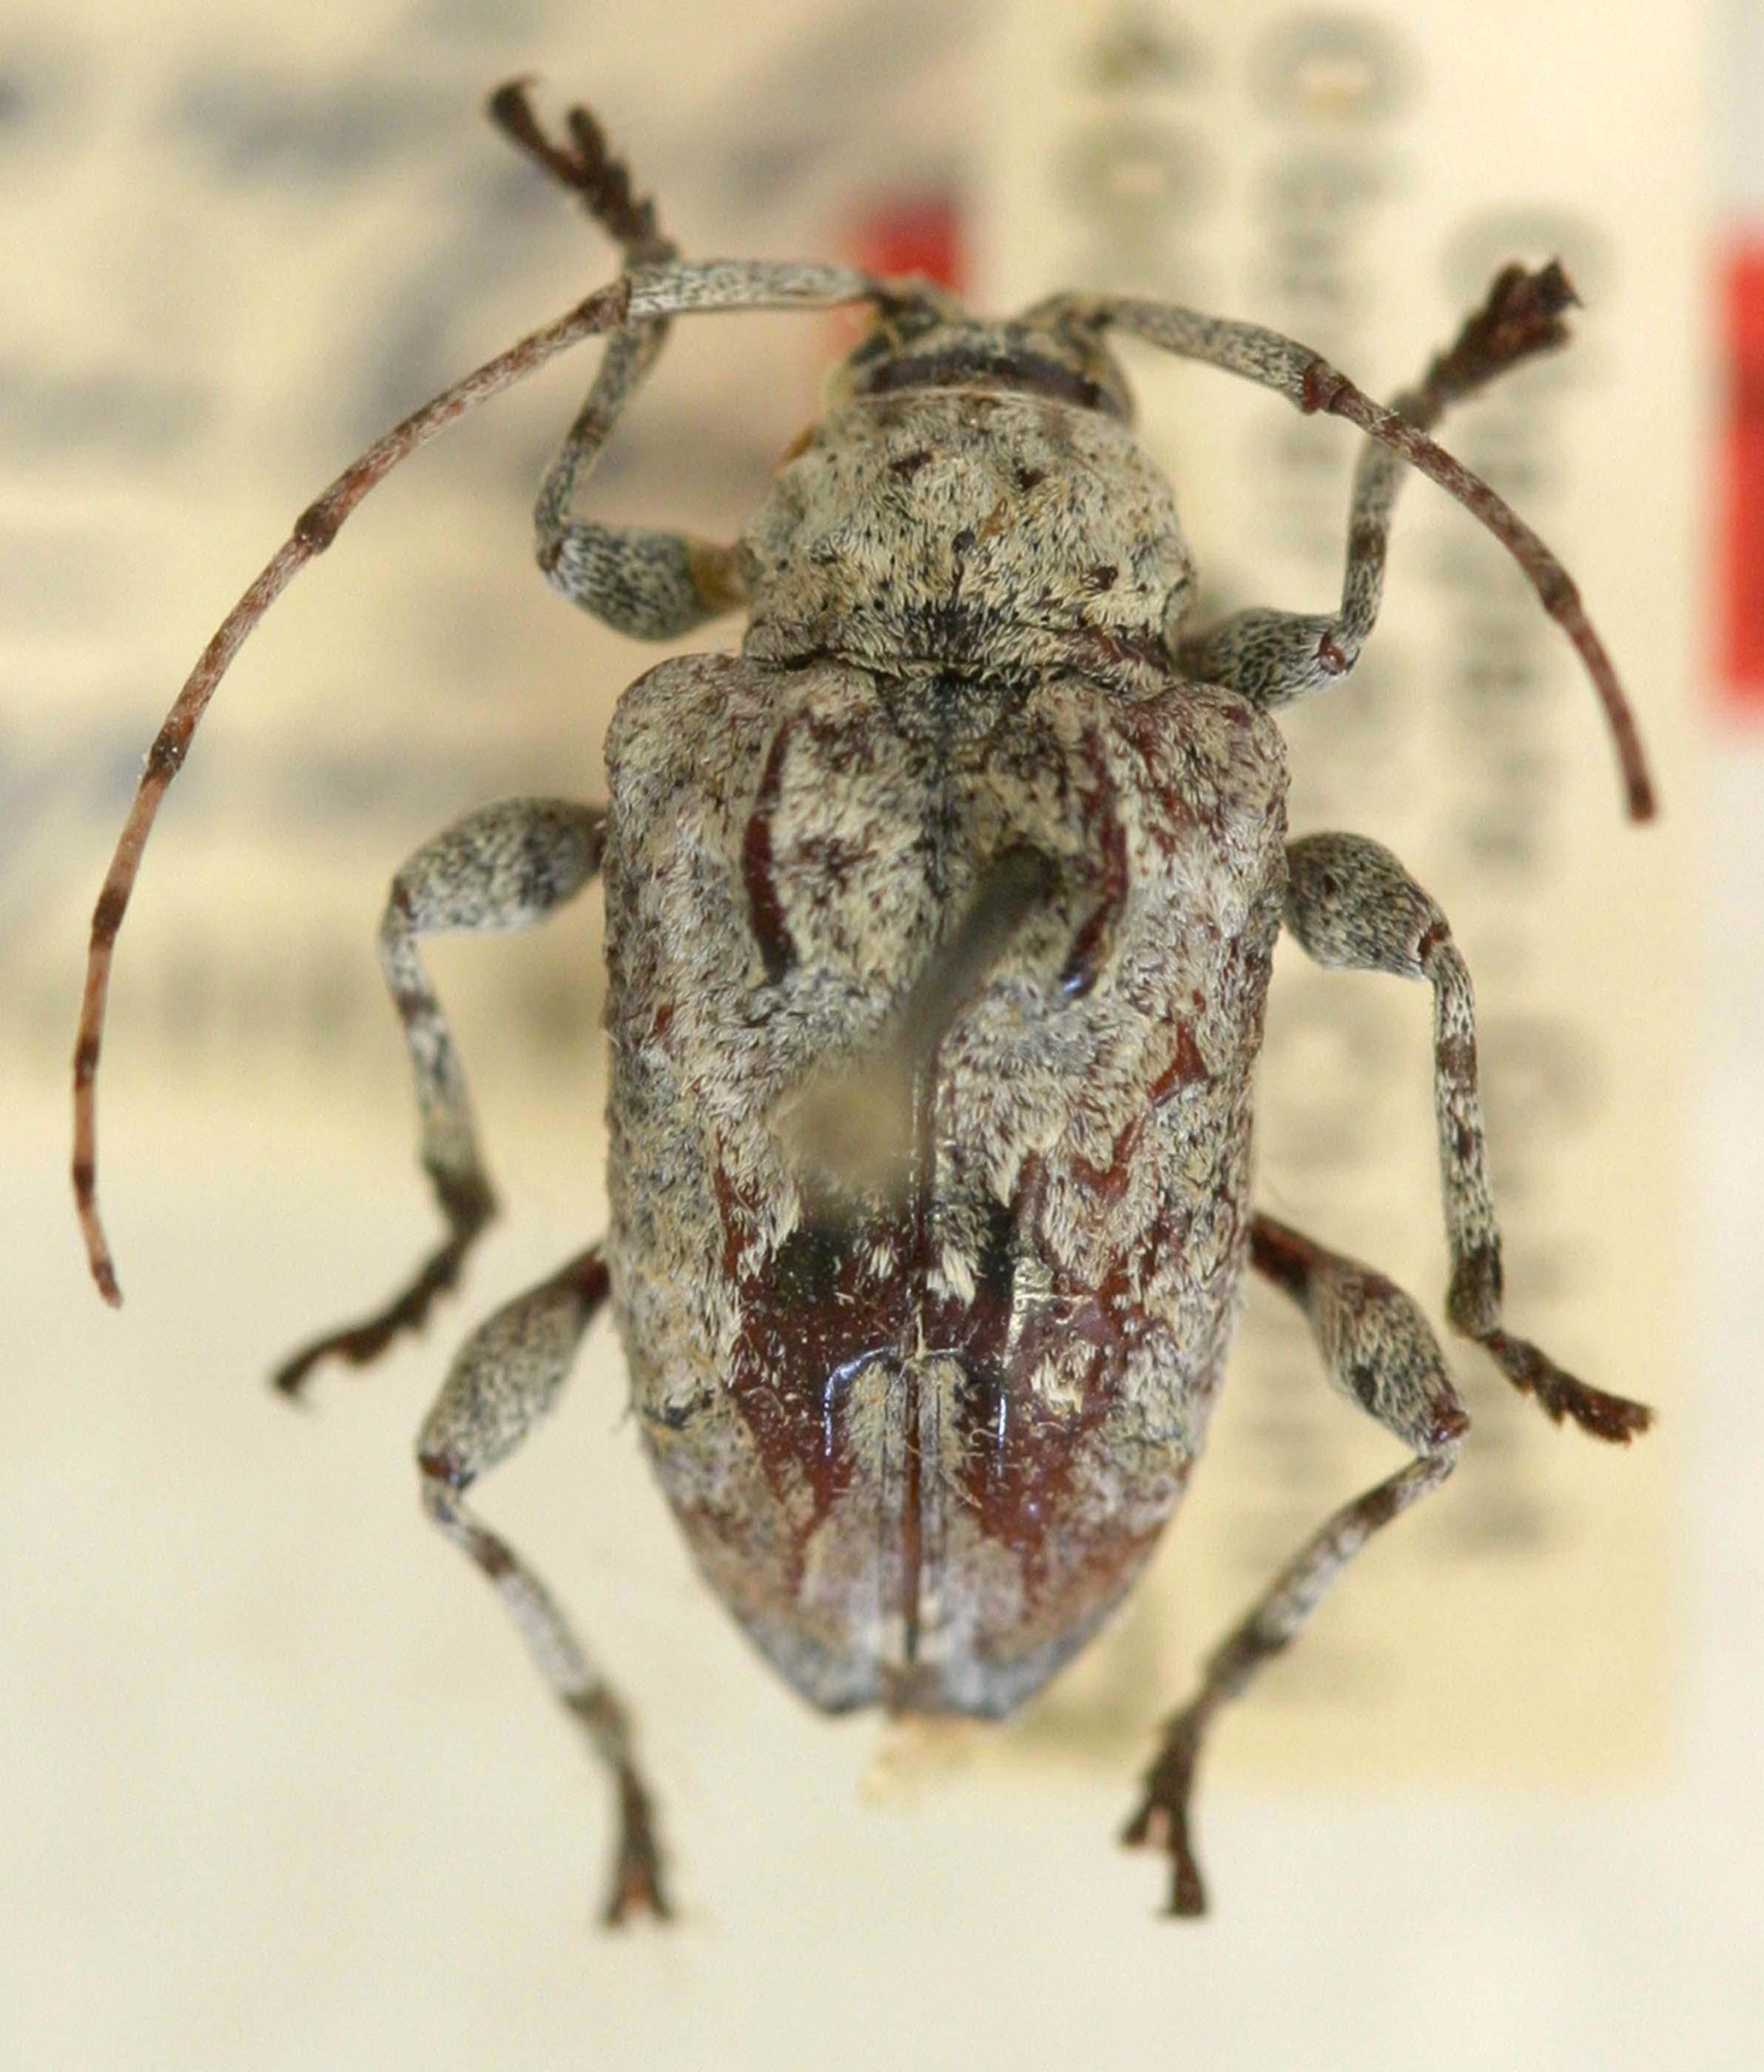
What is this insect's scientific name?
Erphaea pumicosa (also Leptostylus saxuosus)
